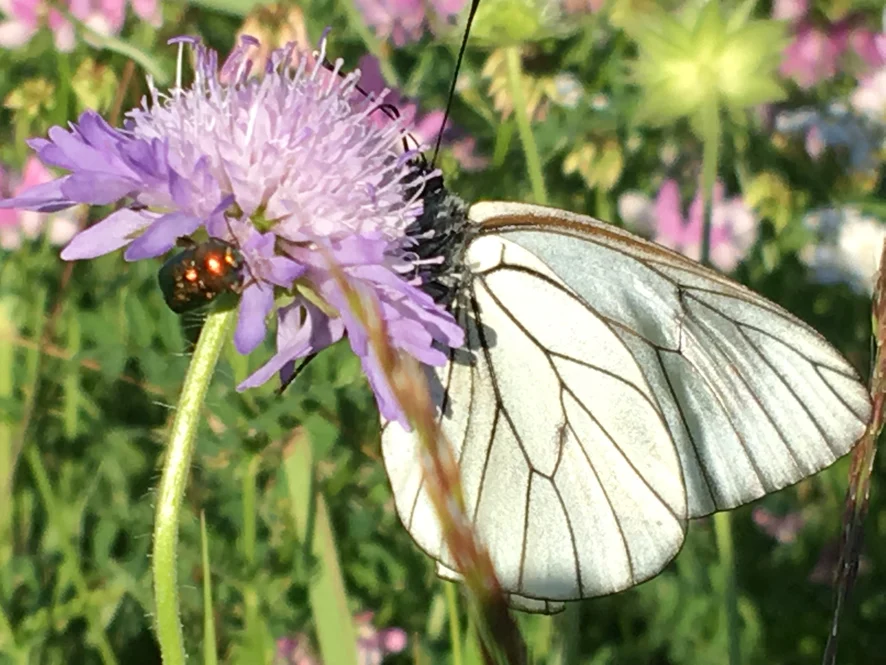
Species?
Aporia crataegi
